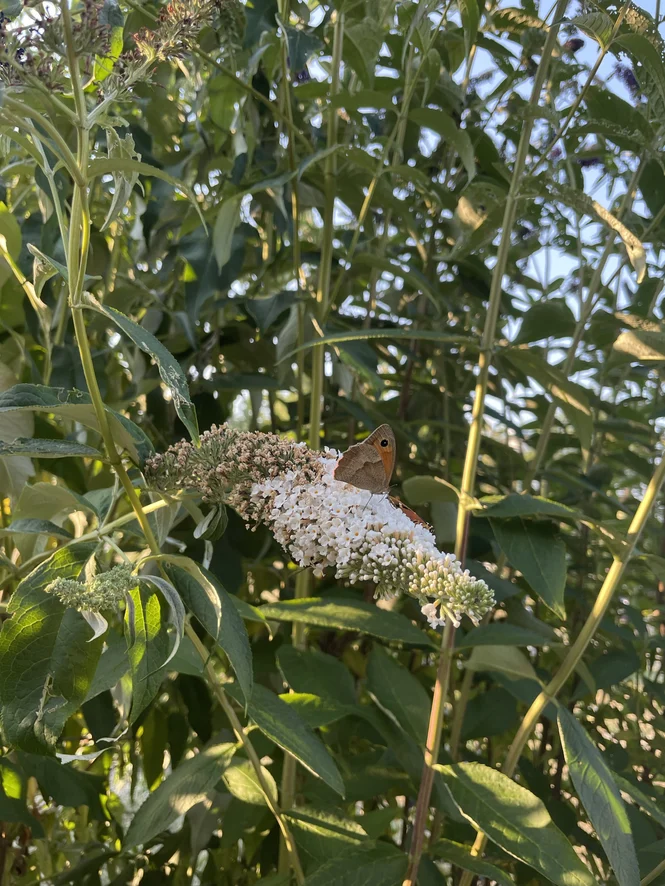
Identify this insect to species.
Maniola jurtina
